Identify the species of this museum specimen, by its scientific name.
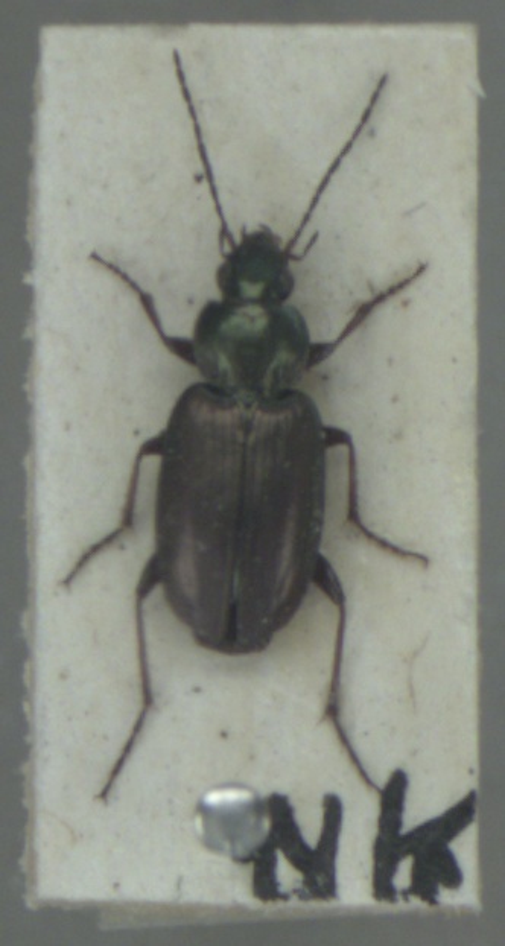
Agonum muelleri
